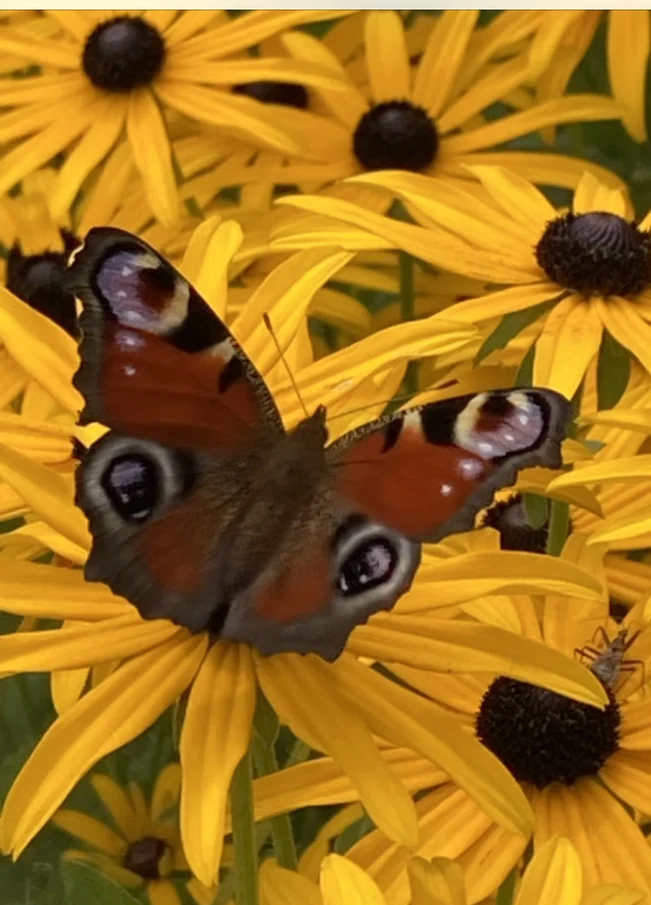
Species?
Aglais io
